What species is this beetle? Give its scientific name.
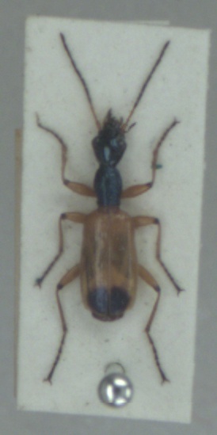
Odacantha melanura
